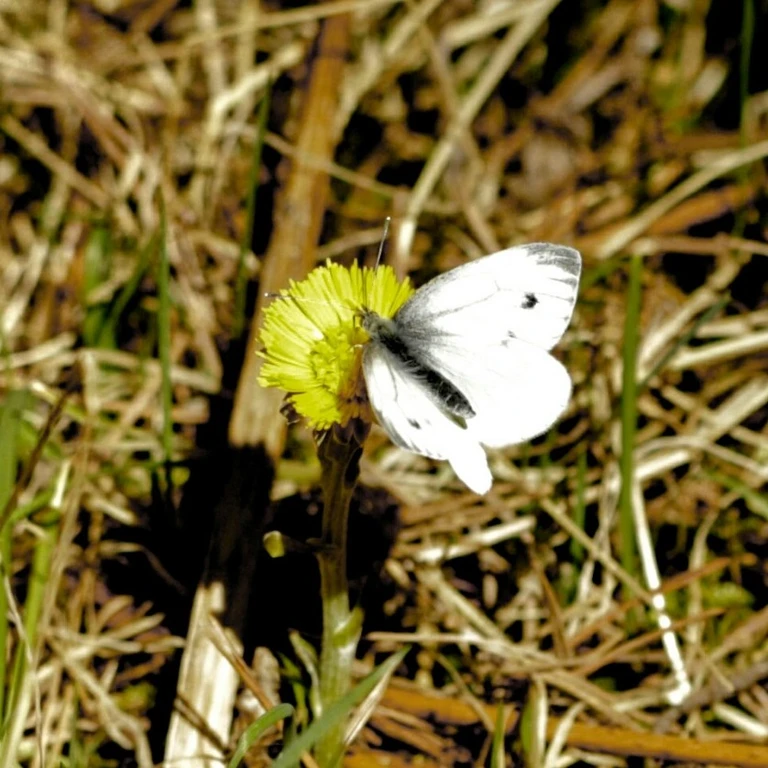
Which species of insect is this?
Pieris napi
